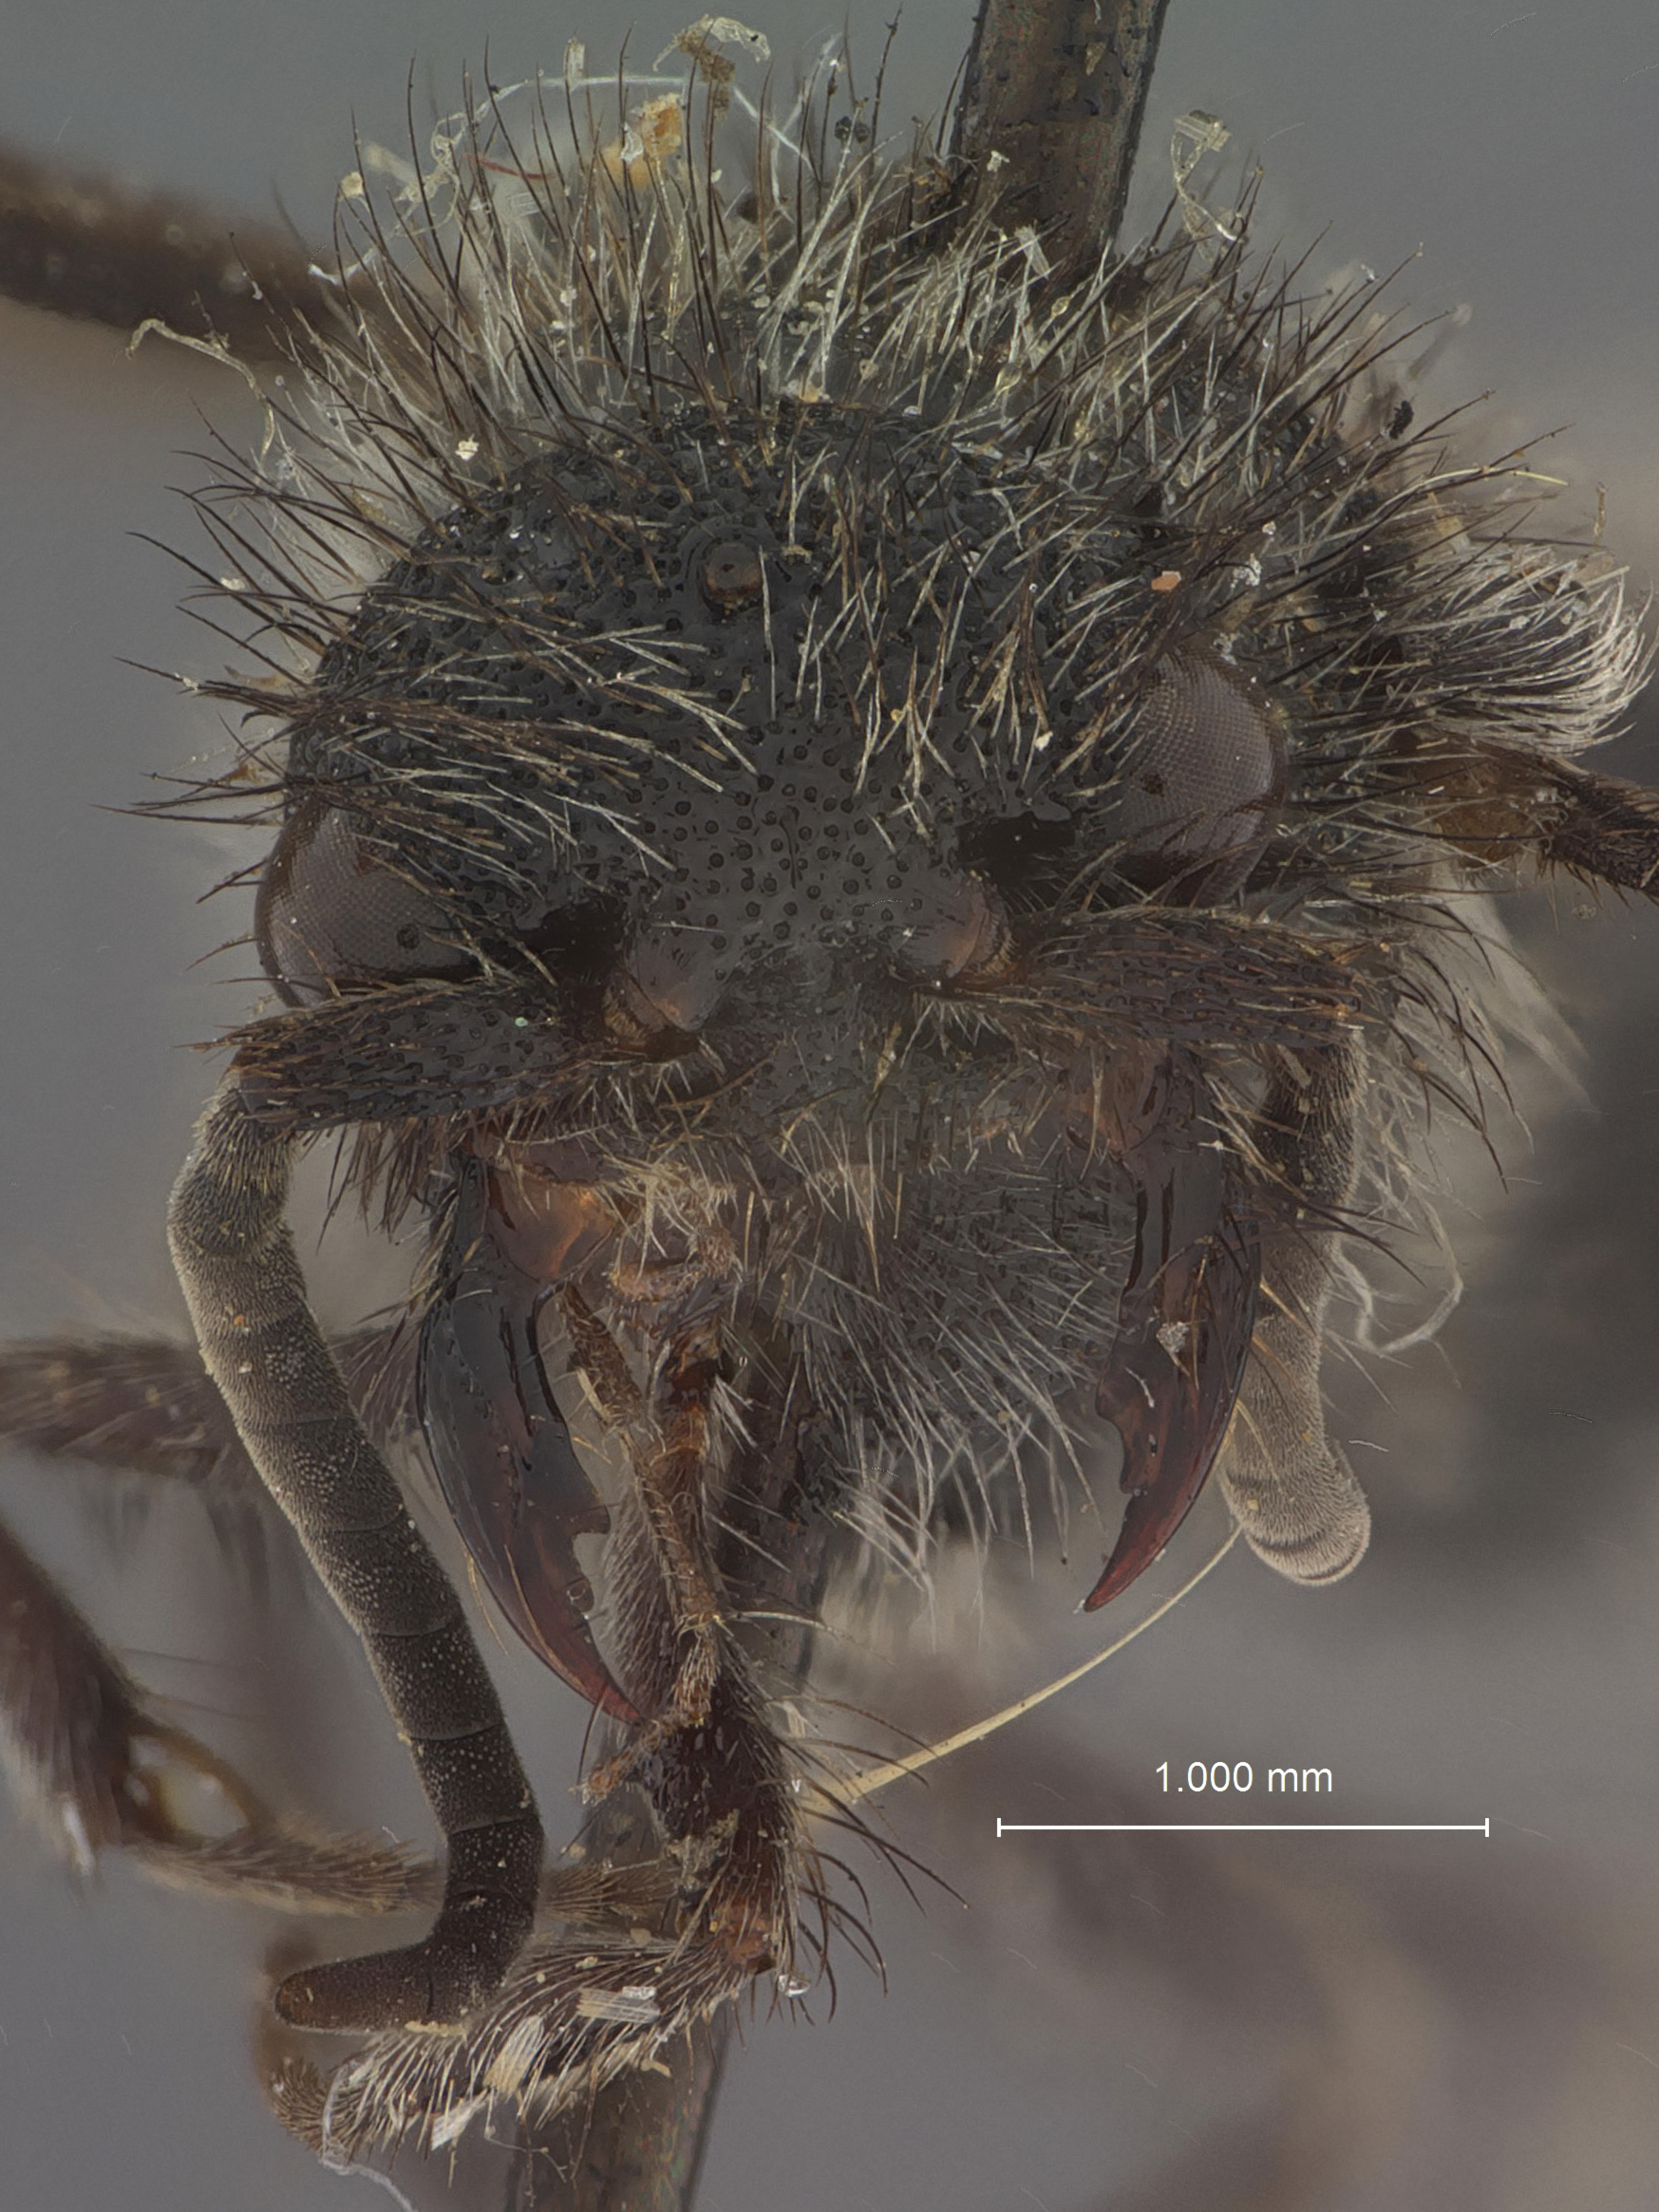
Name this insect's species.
Mutilla daecki
